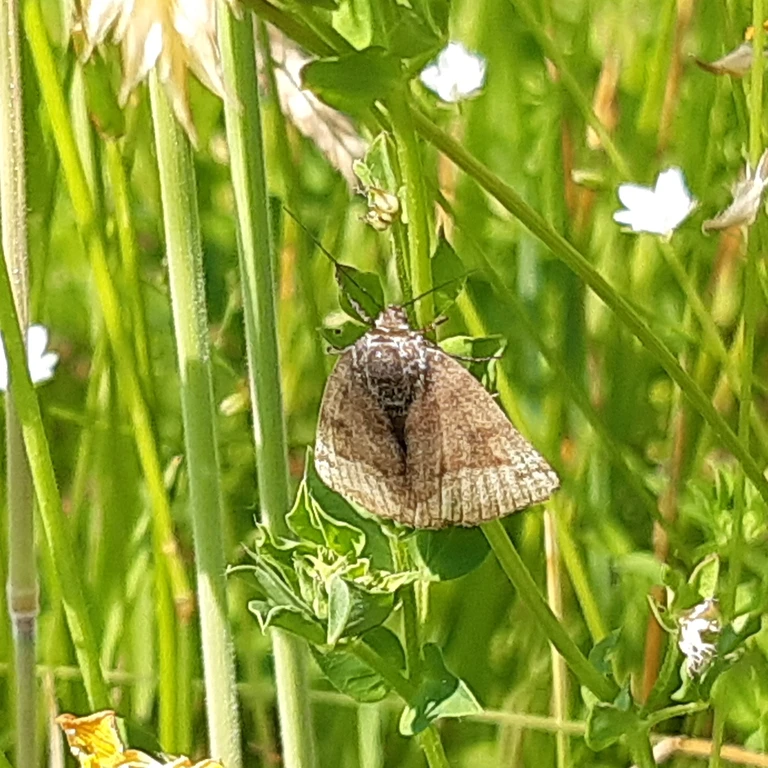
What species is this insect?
Euclidia glyphica
